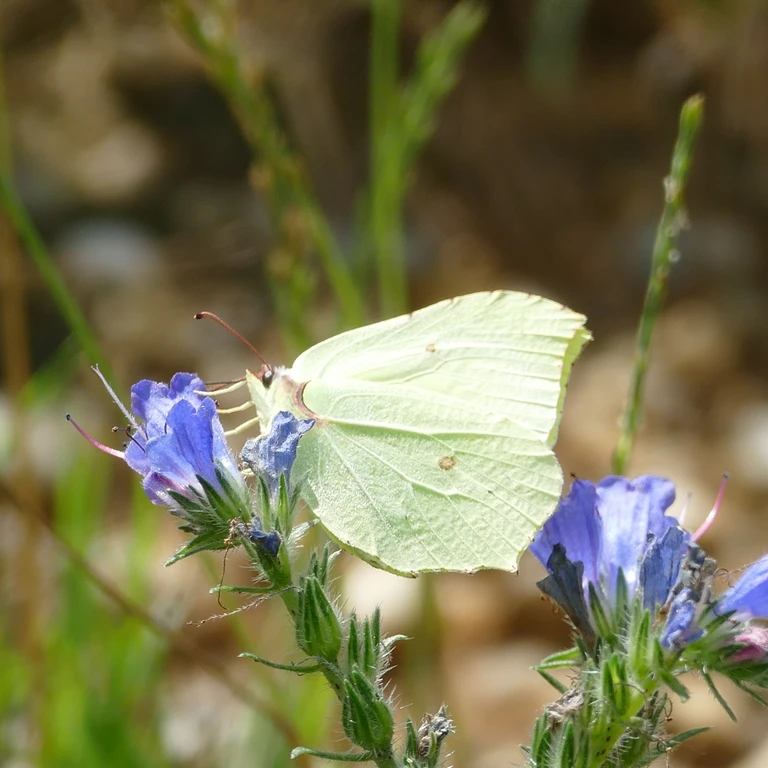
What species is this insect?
Gonepteryx rhamni
